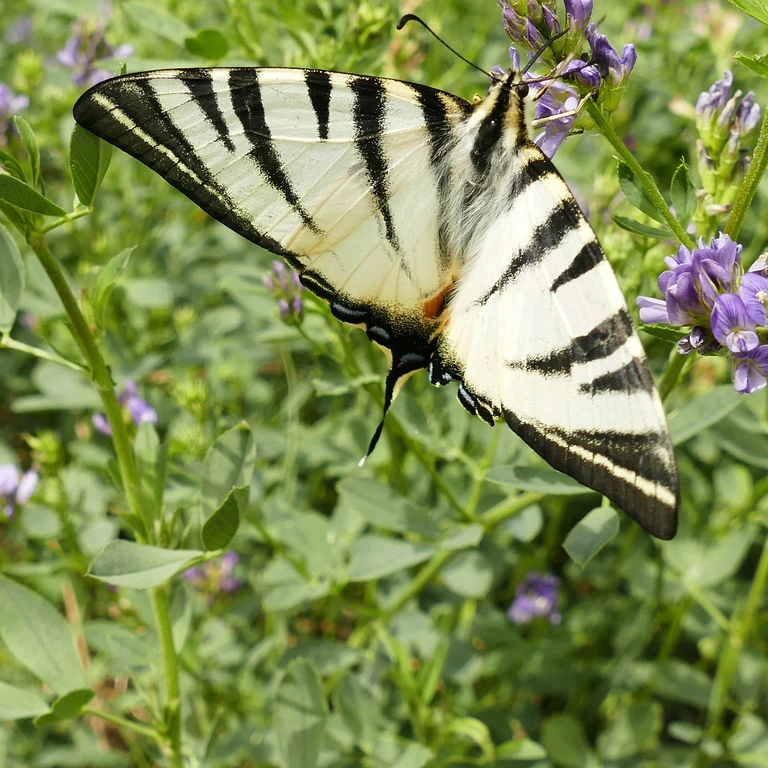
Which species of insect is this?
Iphiclides podalirius
